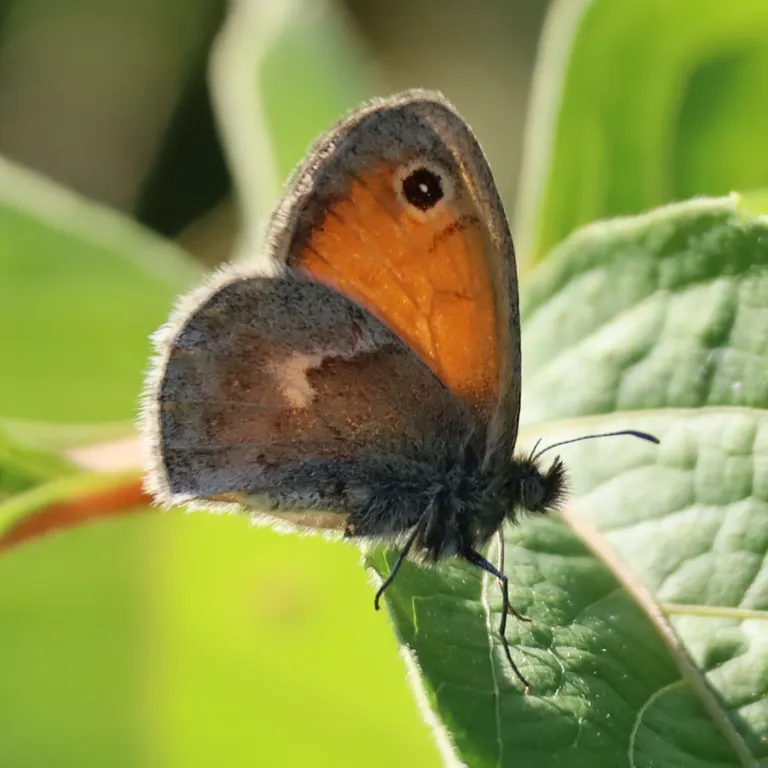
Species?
Coenonympha pamphilus
